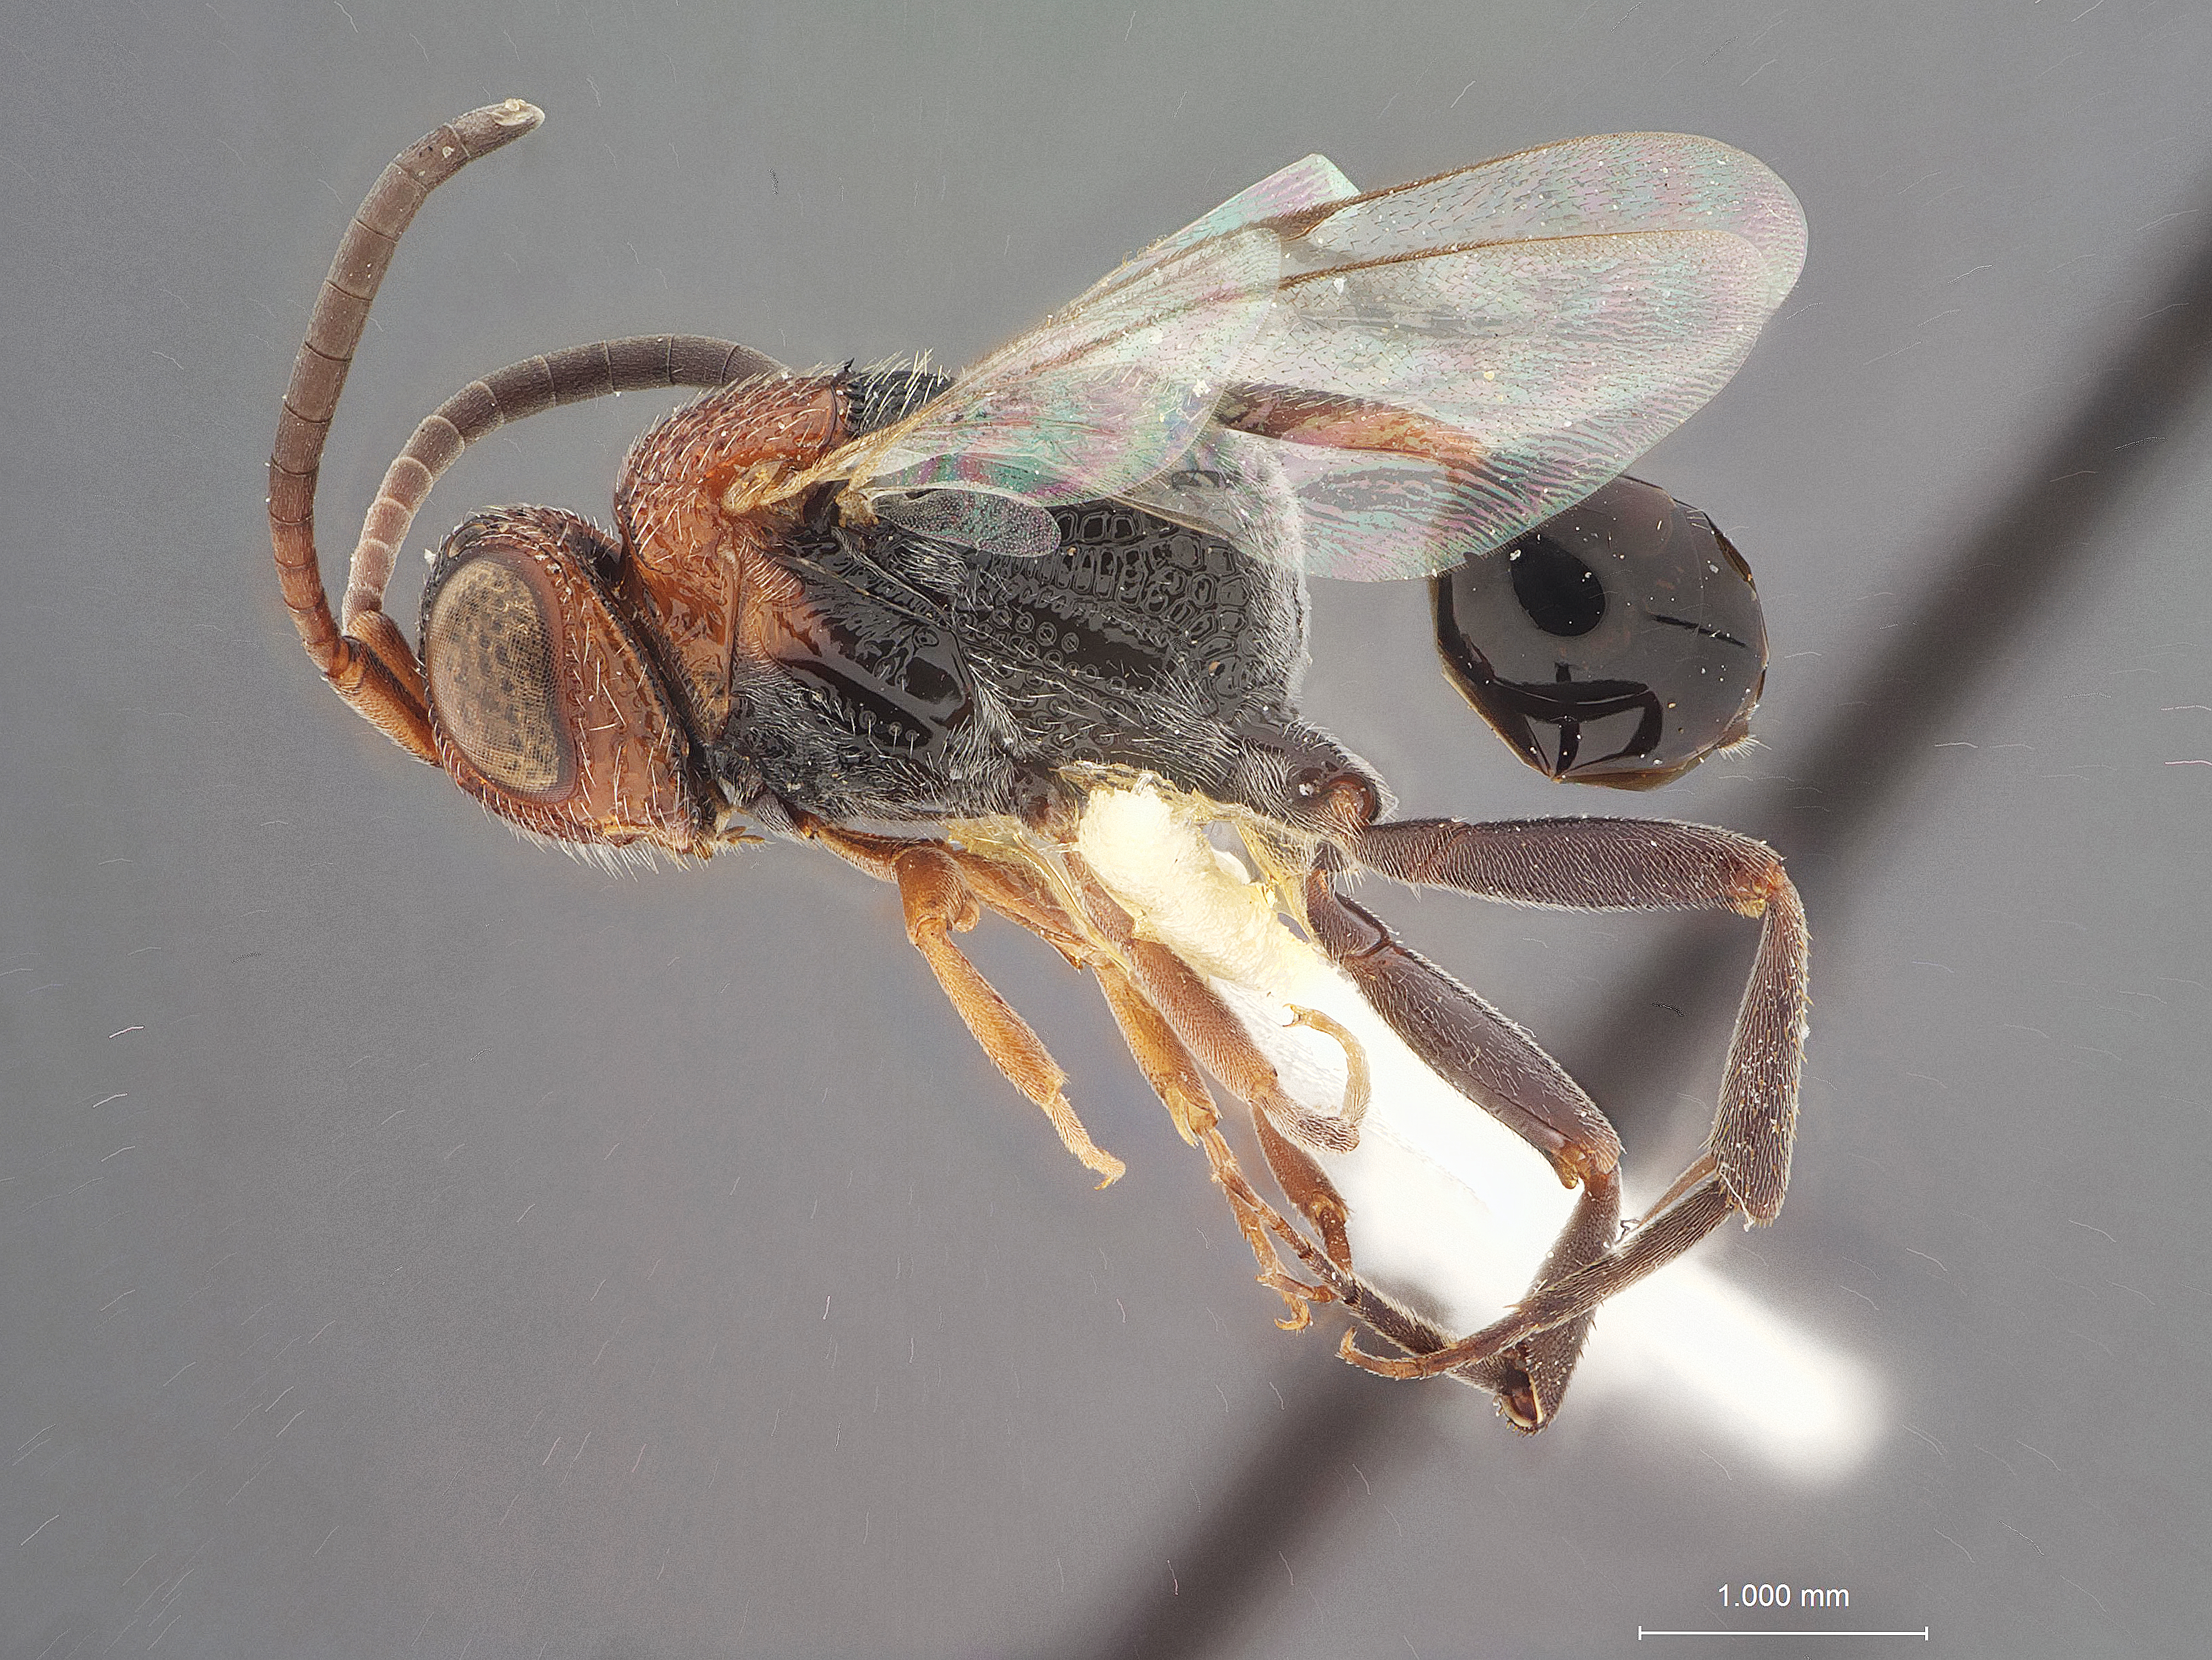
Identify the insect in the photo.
Hyptia oblonga
